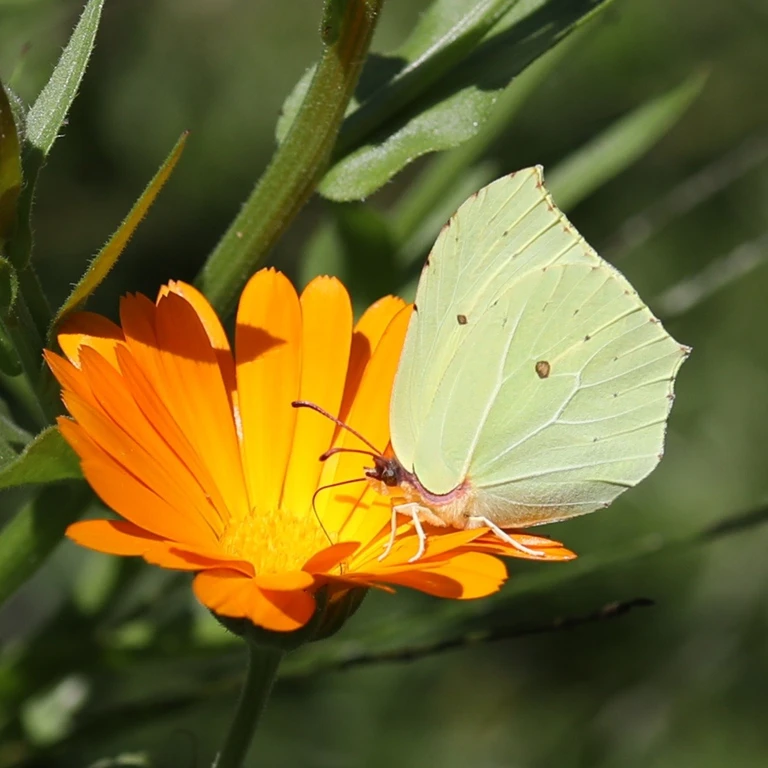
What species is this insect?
Gonepteryx rhamni
